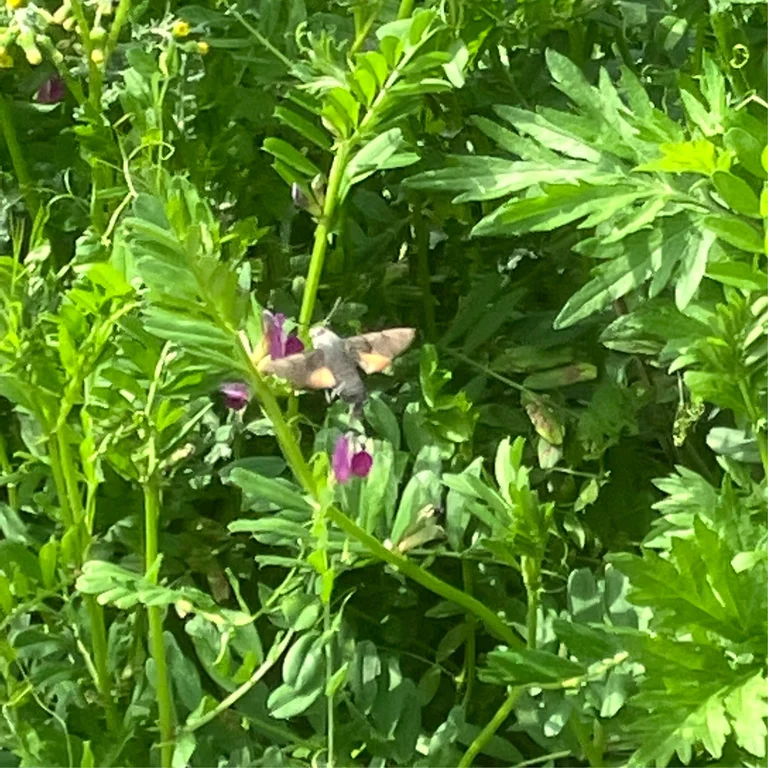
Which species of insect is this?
Macroglossum stellatarum
